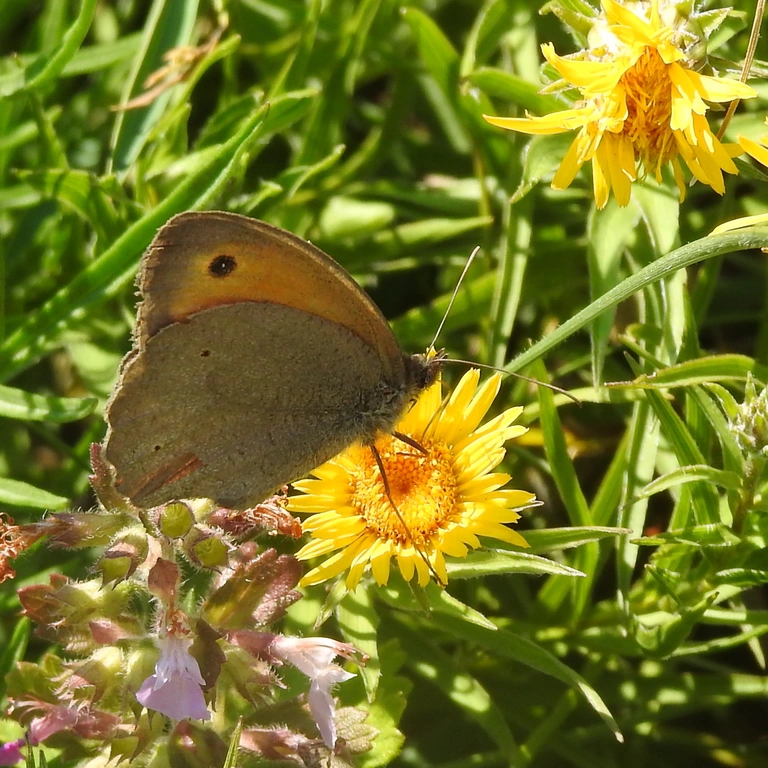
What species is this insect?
Maniola jurtina
